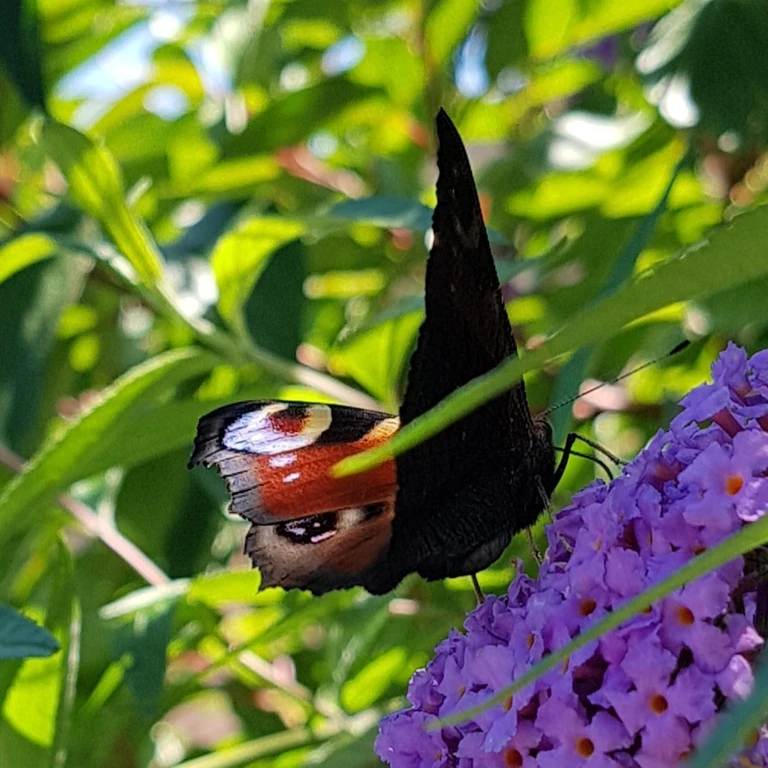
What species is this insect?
Aglais io
